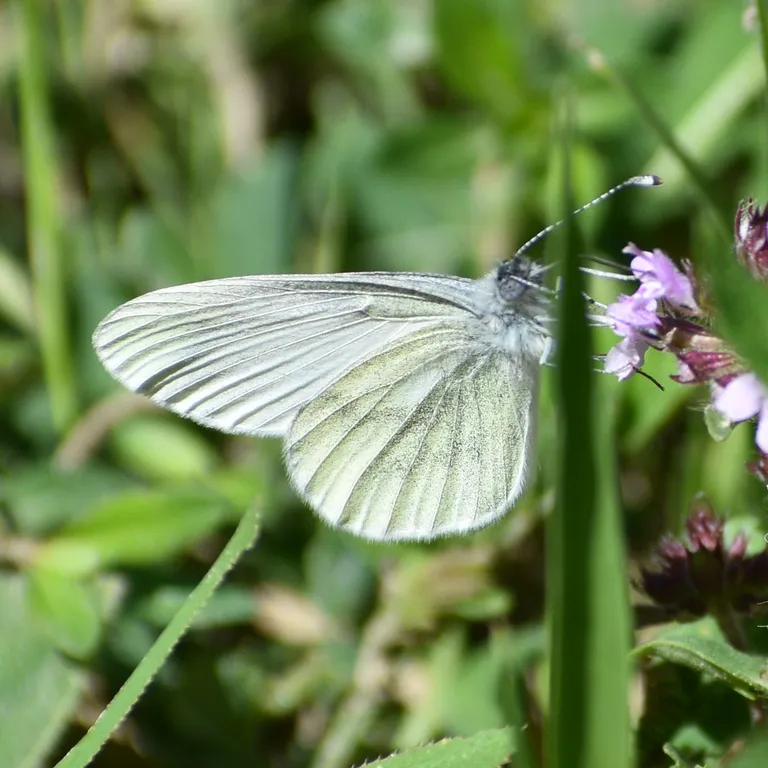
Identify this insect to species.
Leptidea sinapis/juvernica
